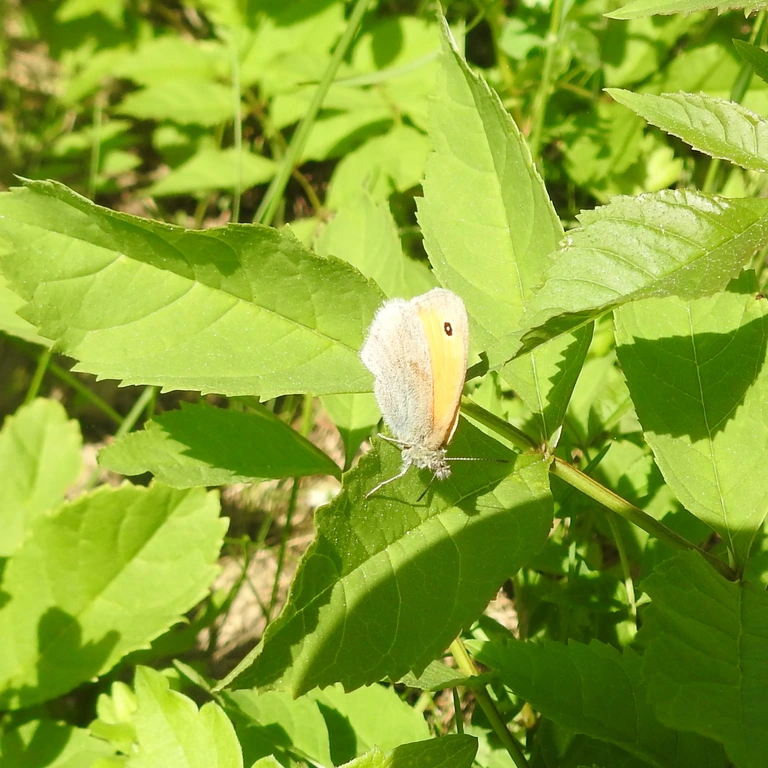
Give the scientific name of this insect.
Coenonympha pamphilus
